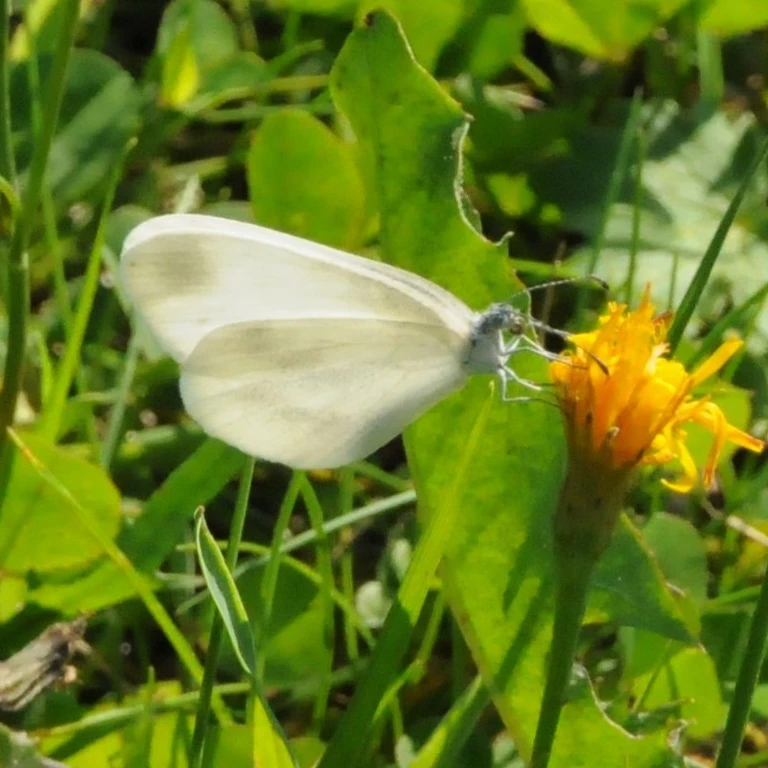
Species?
Leptidea sinapis/juvernica
